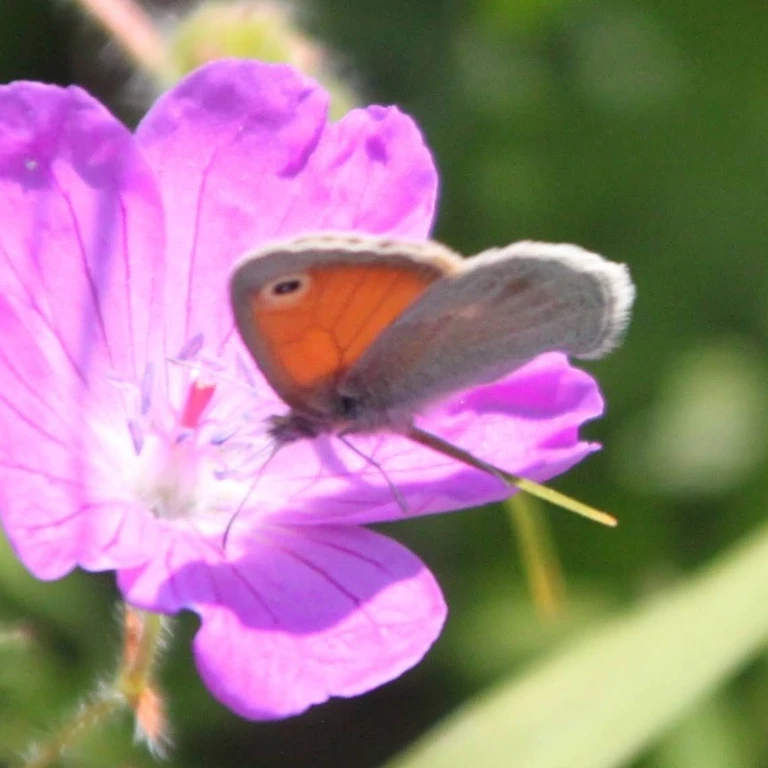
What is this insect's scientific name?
Coenonympha pamphilus
